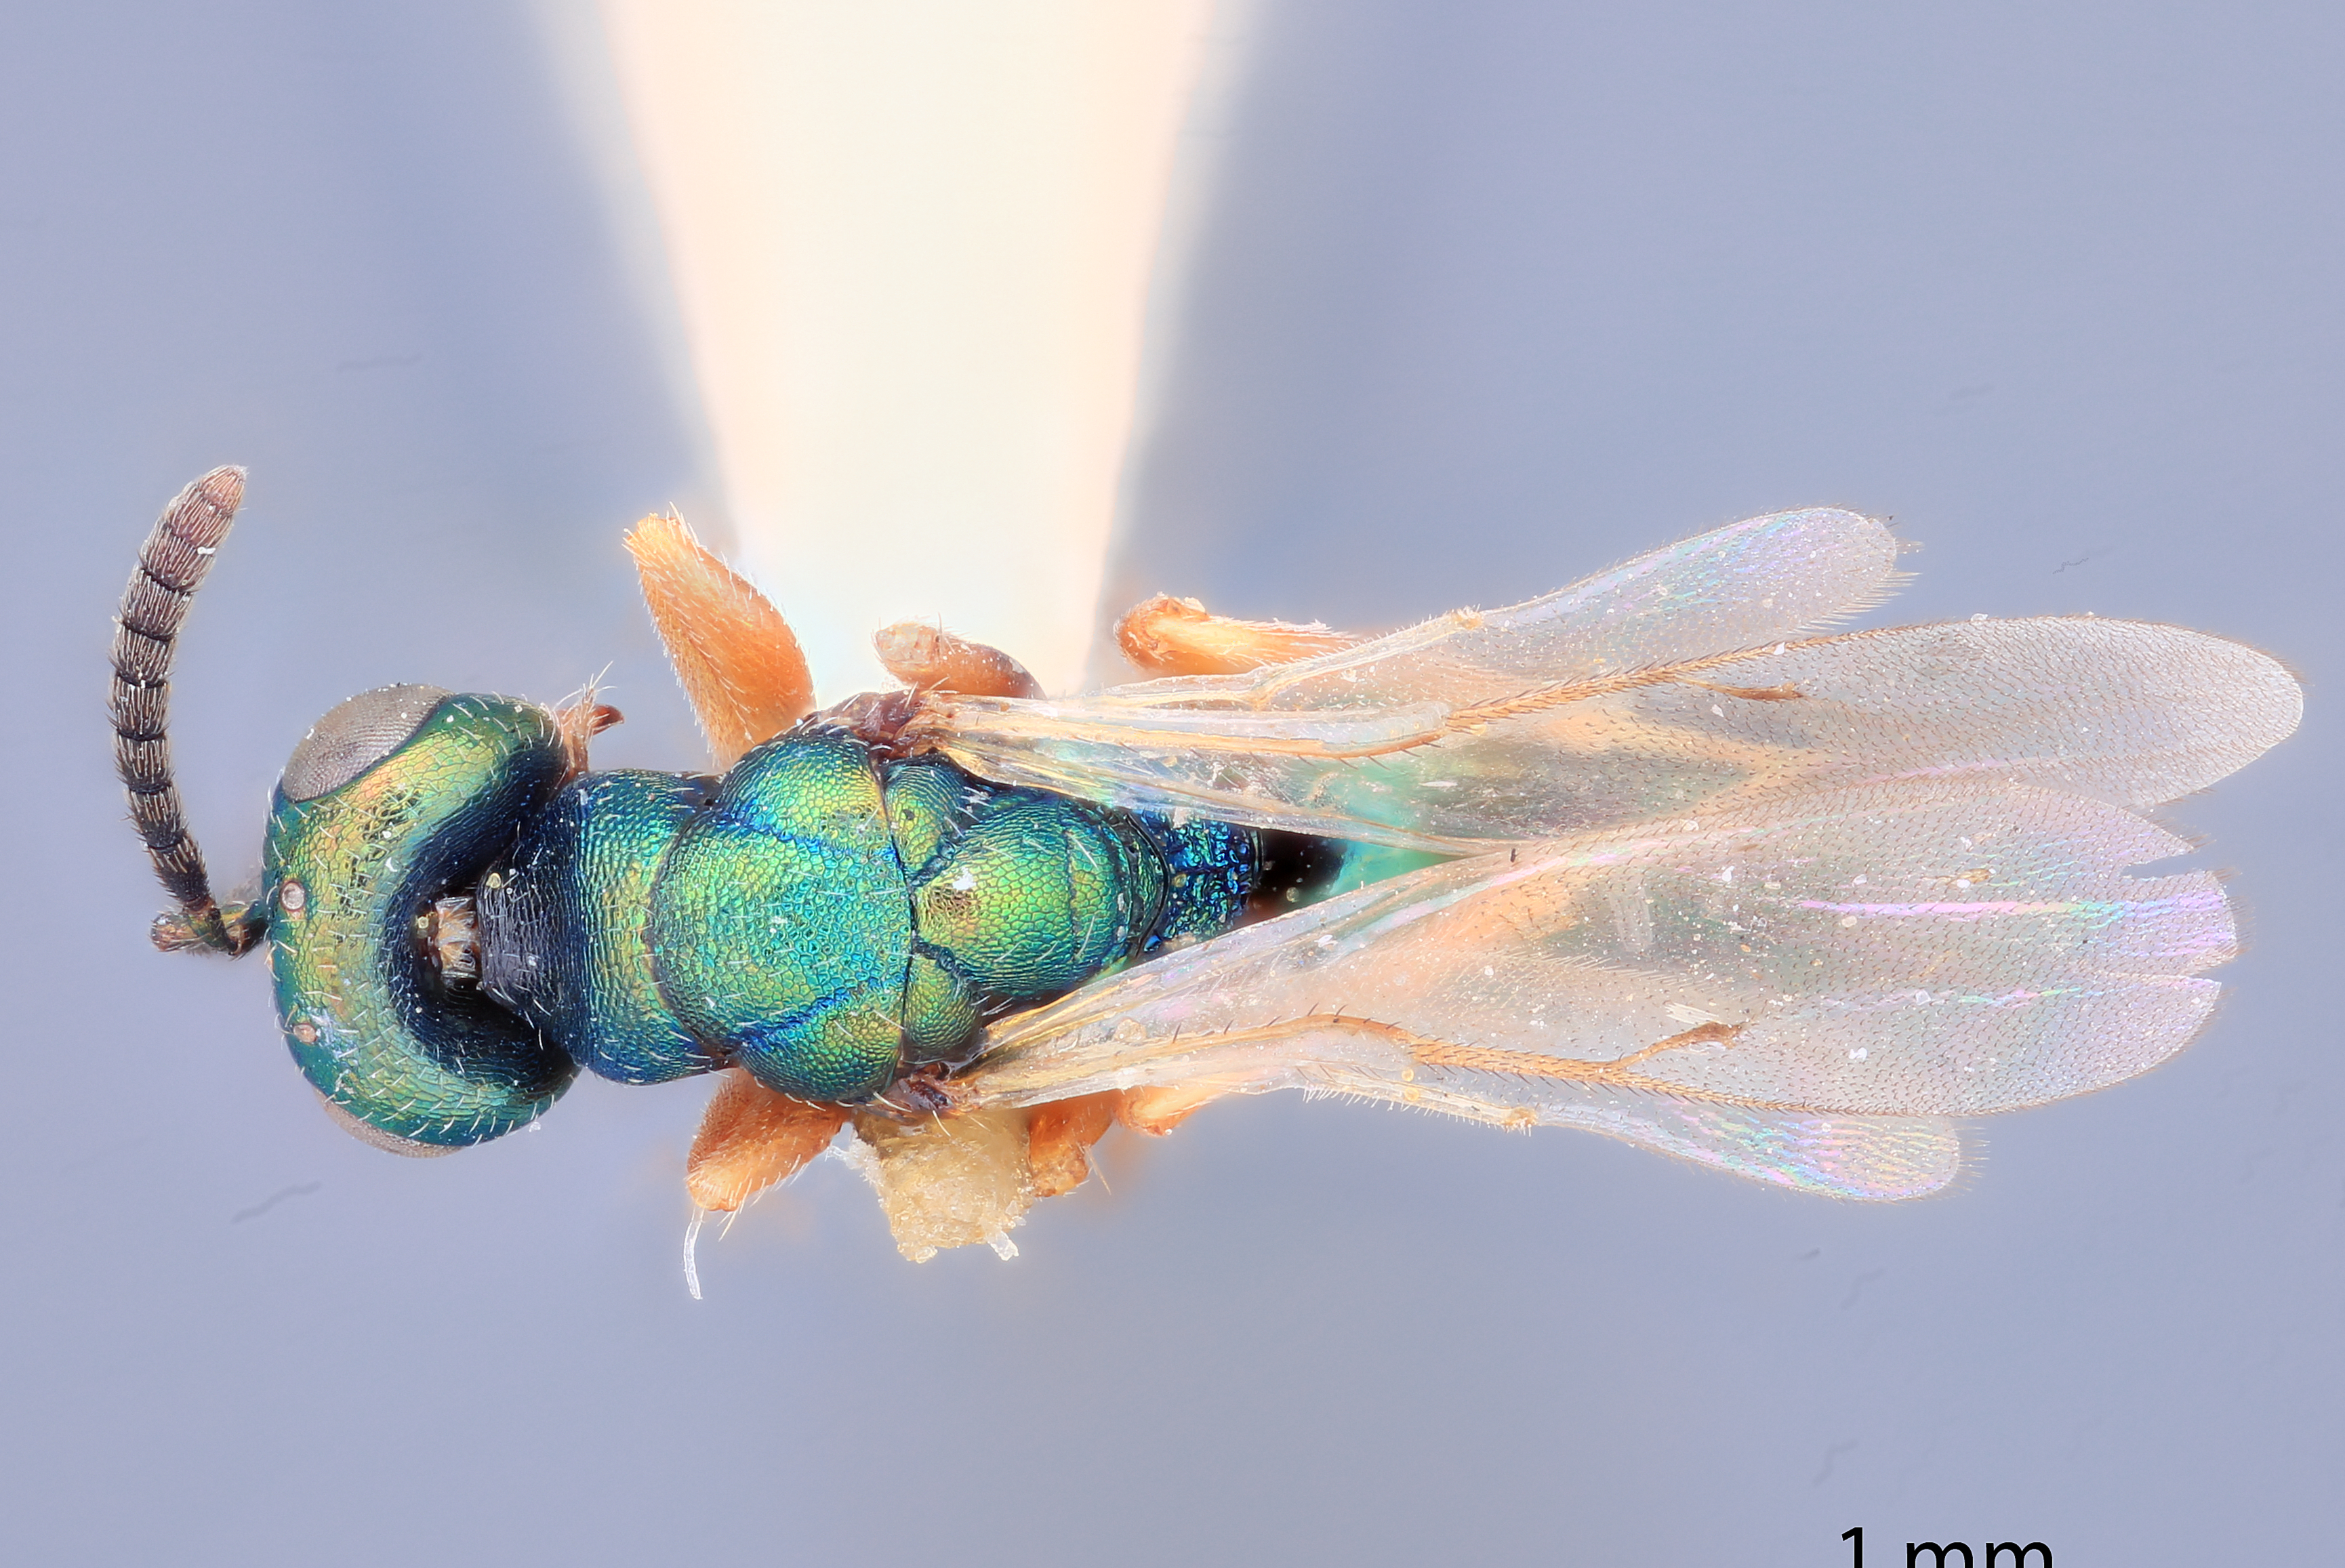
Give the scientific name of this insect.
Rhicnocelia punctifrons
